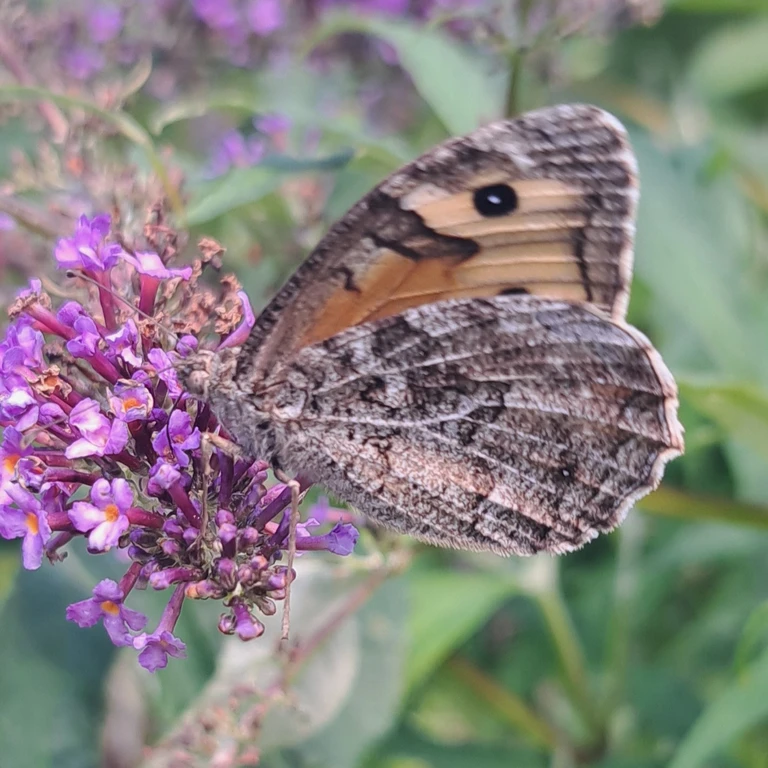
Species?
Hipparchia semele
